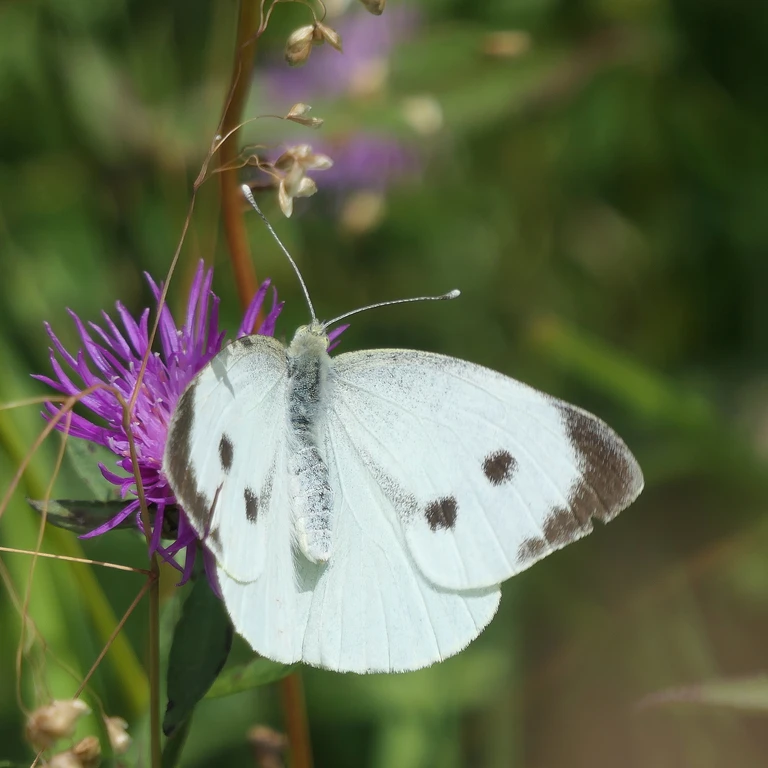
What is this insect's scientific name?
Pieris brassicae
